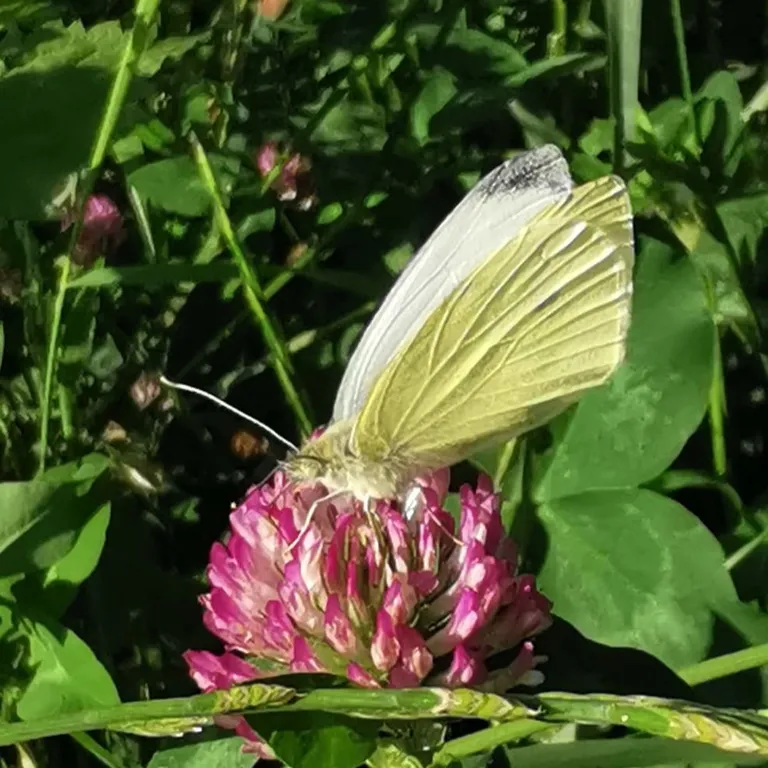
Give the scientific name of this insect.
Pieris rapae
